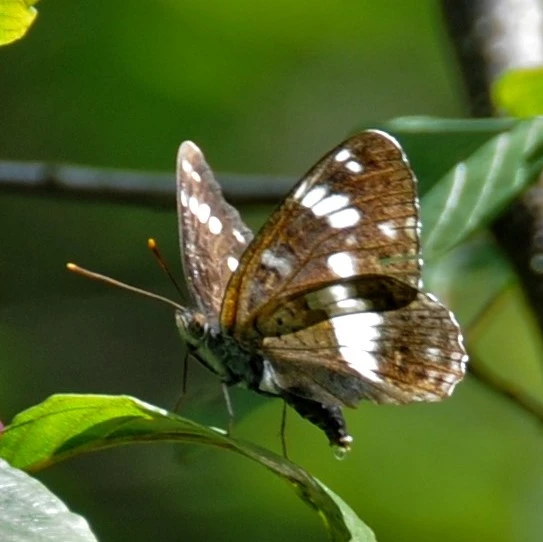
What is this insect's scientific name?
Limenitis camilla (also Ladoga camilla)
